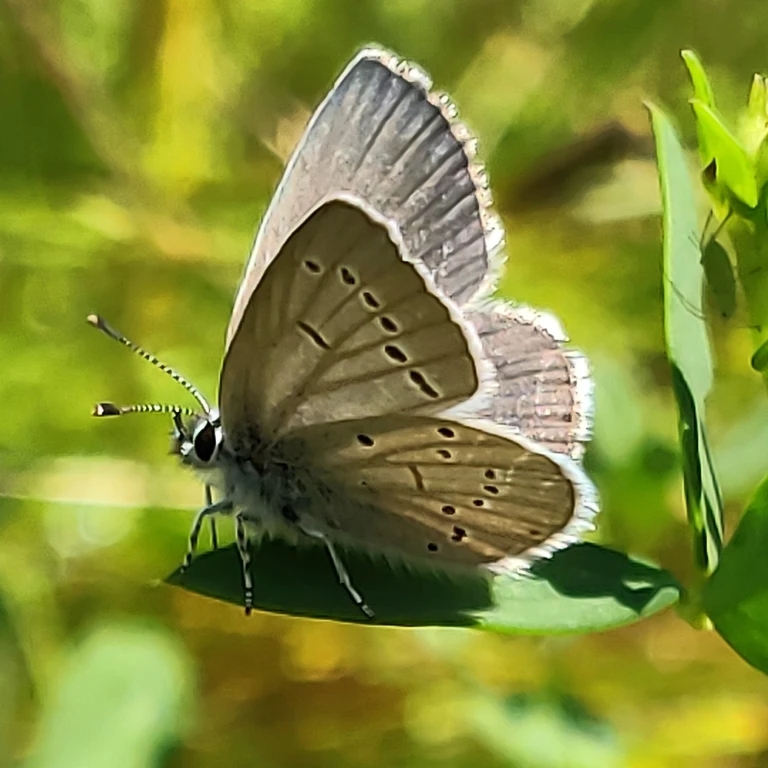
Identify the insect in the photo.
Cupido minimus
